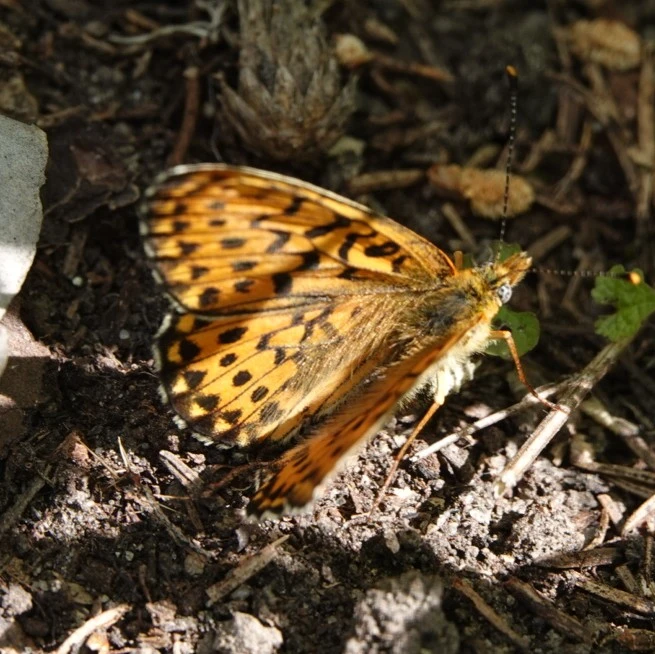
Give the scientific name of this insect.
Boloria euphrosyne (also Clossiana euphrosyne)
